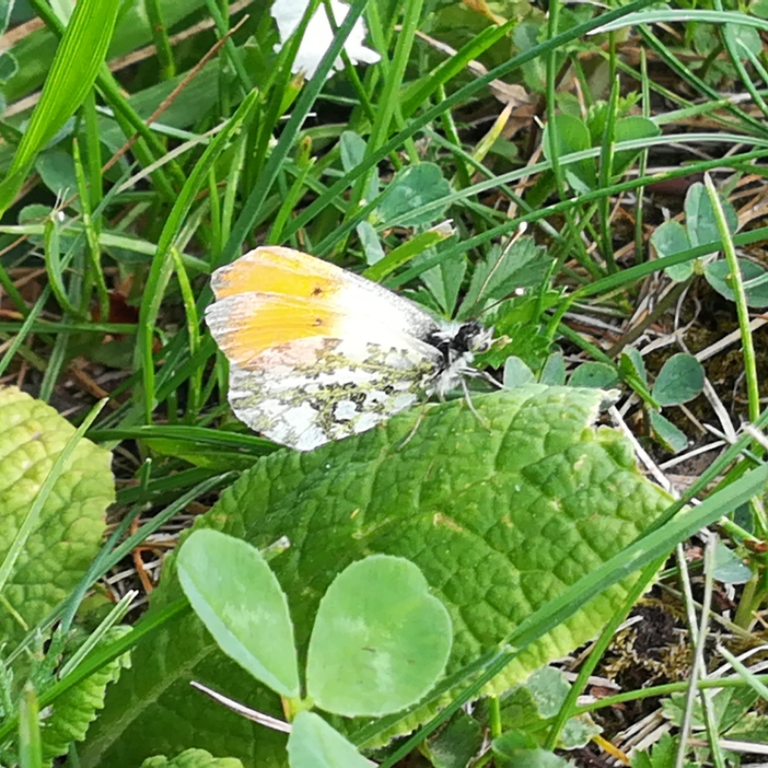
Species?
Anthocharis cardamines
